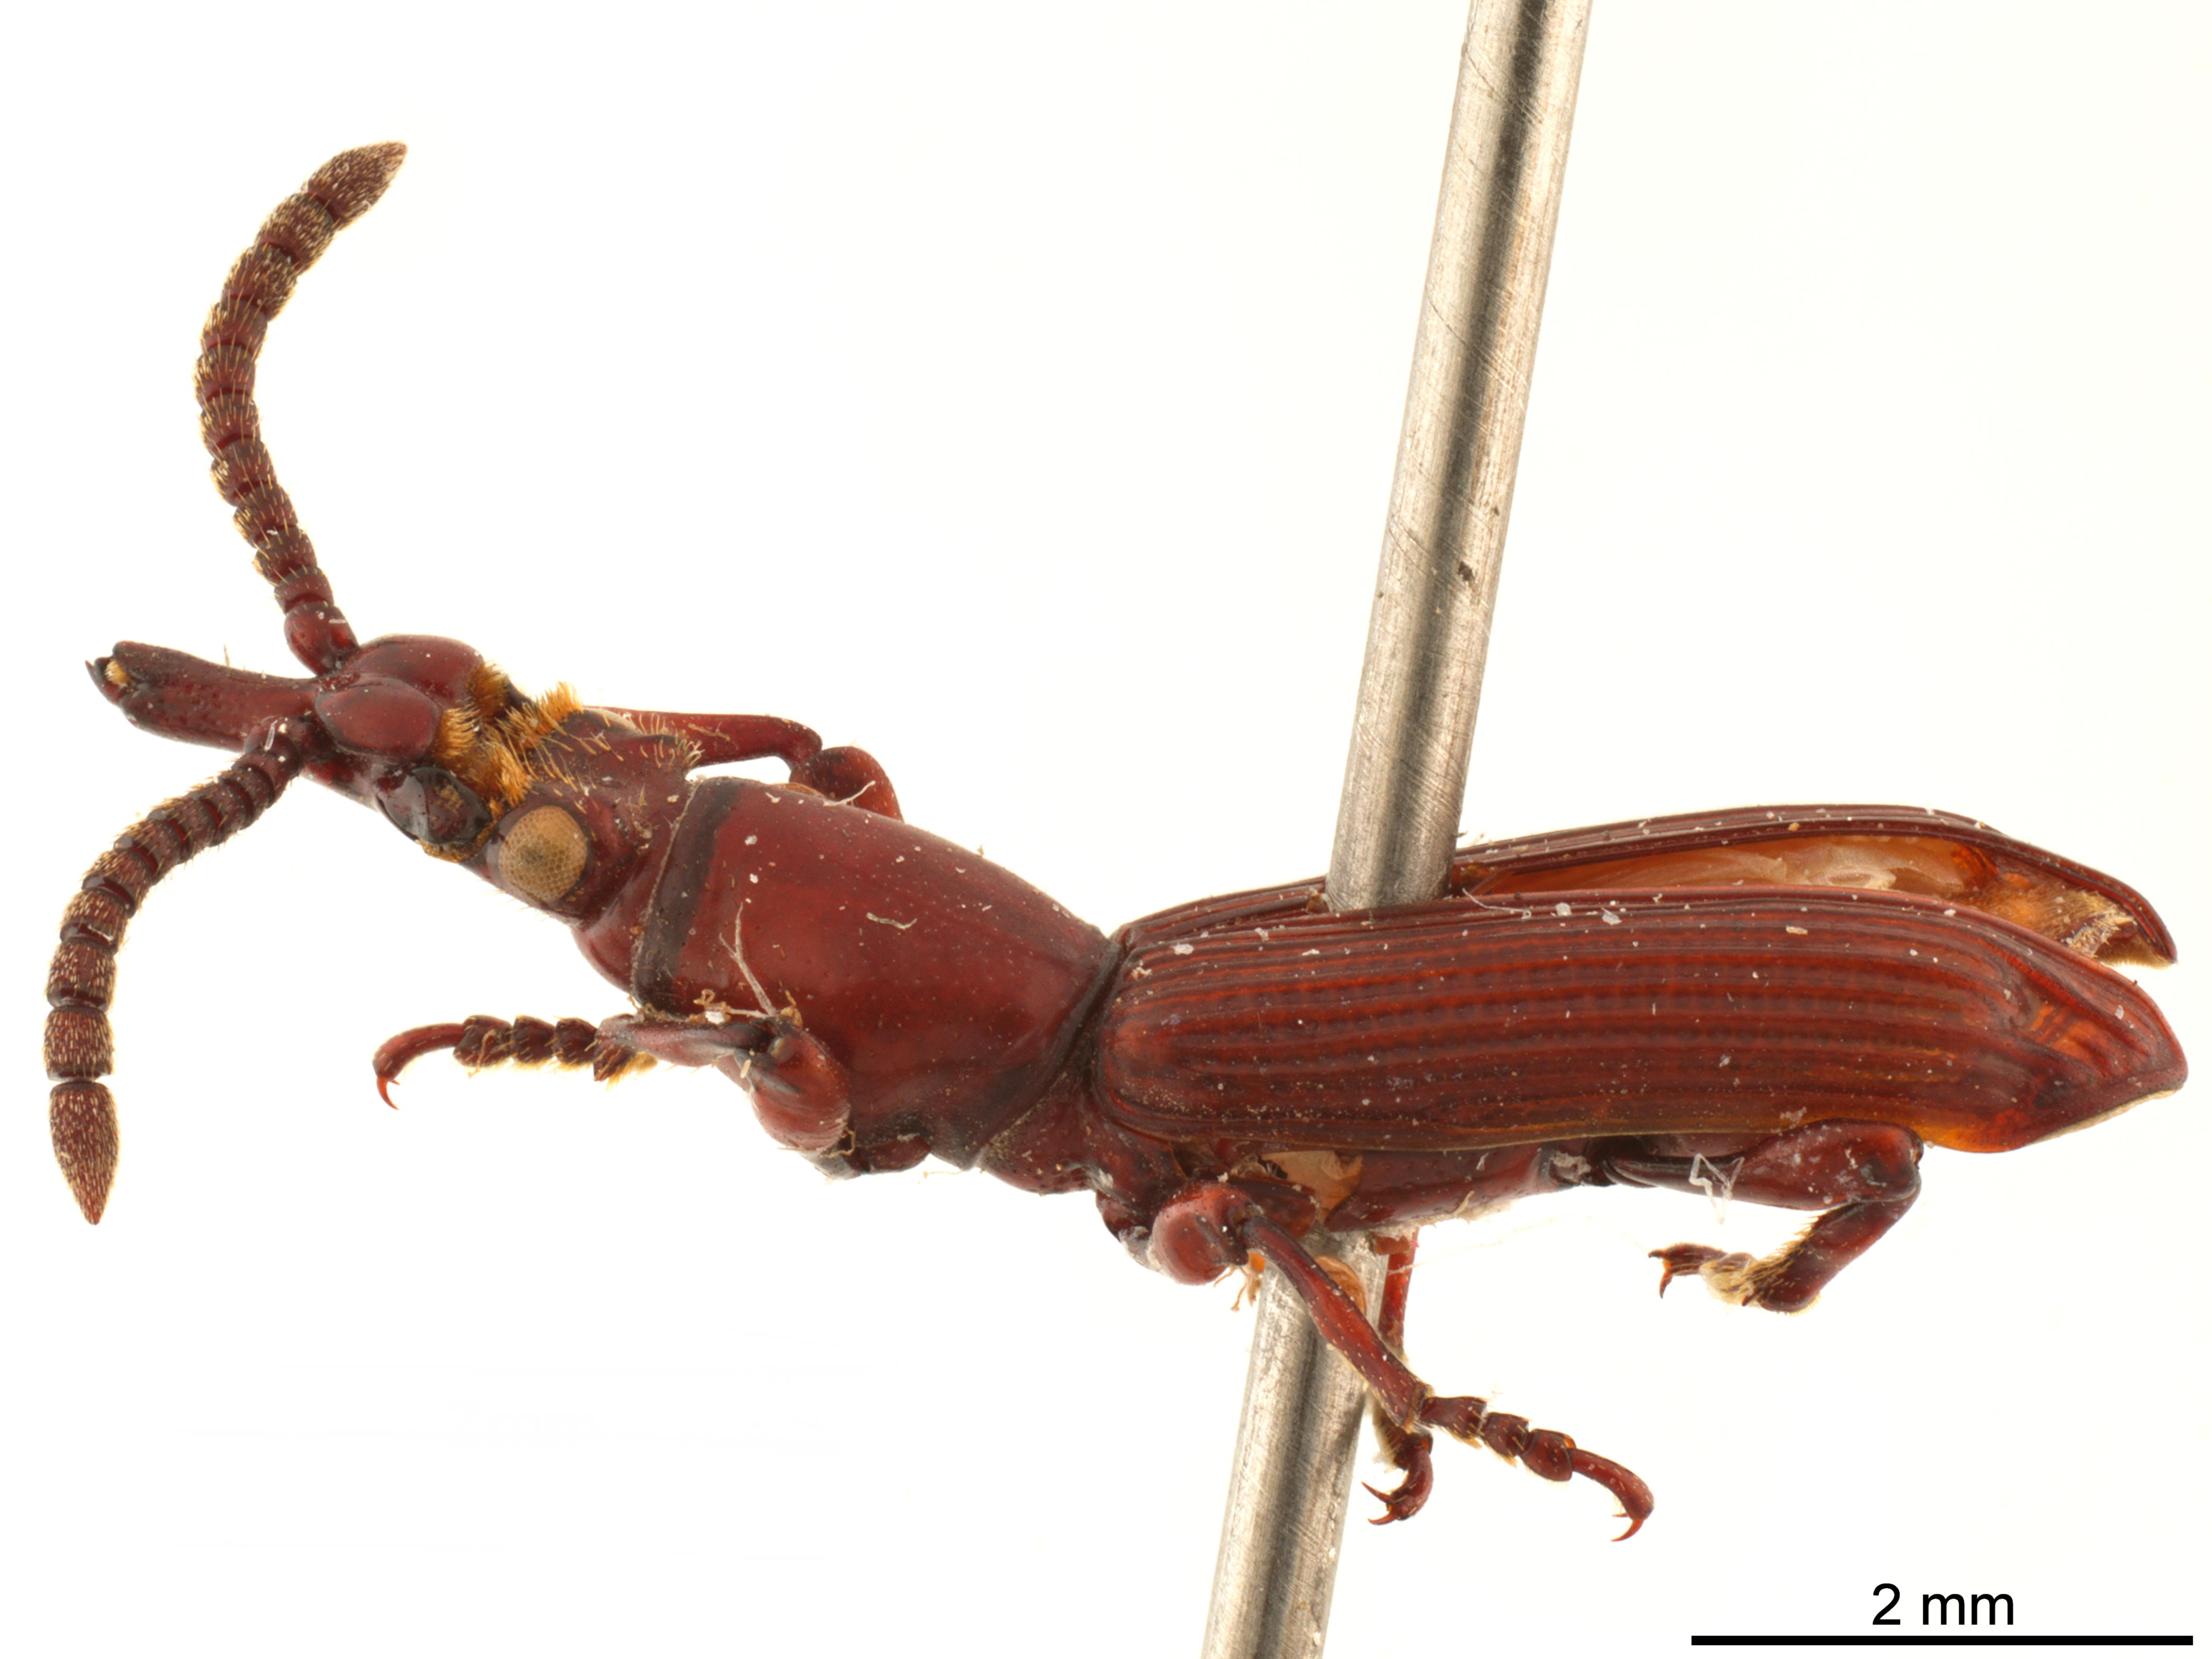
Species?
Amorphocephala imitator
